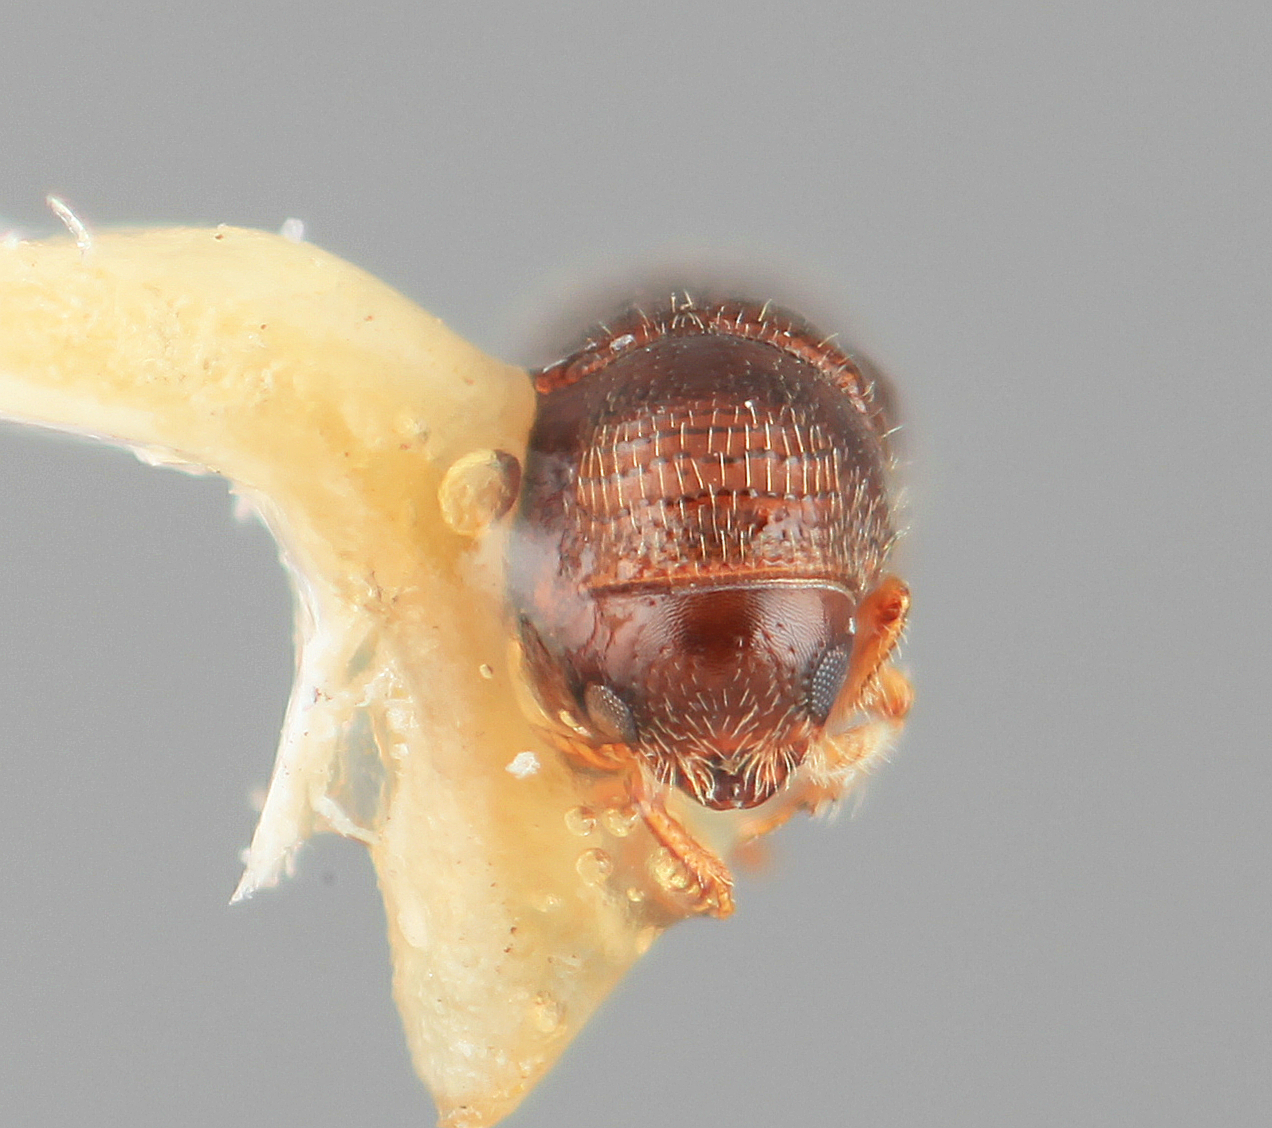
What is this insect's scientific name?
Pityophthorus nemoralis
